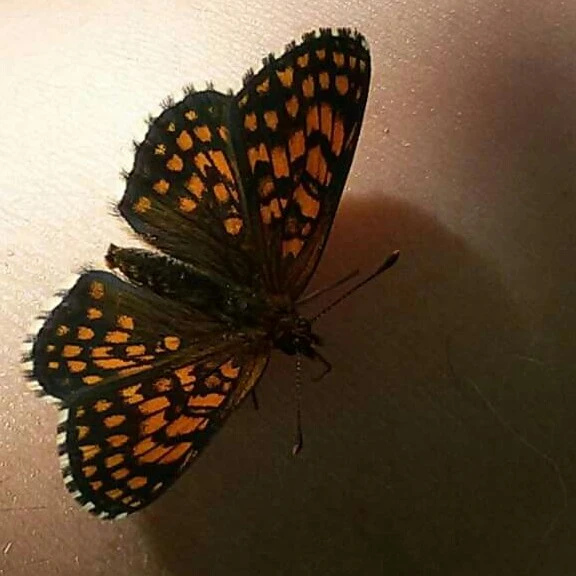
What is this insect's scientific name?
Melitaea athalia
